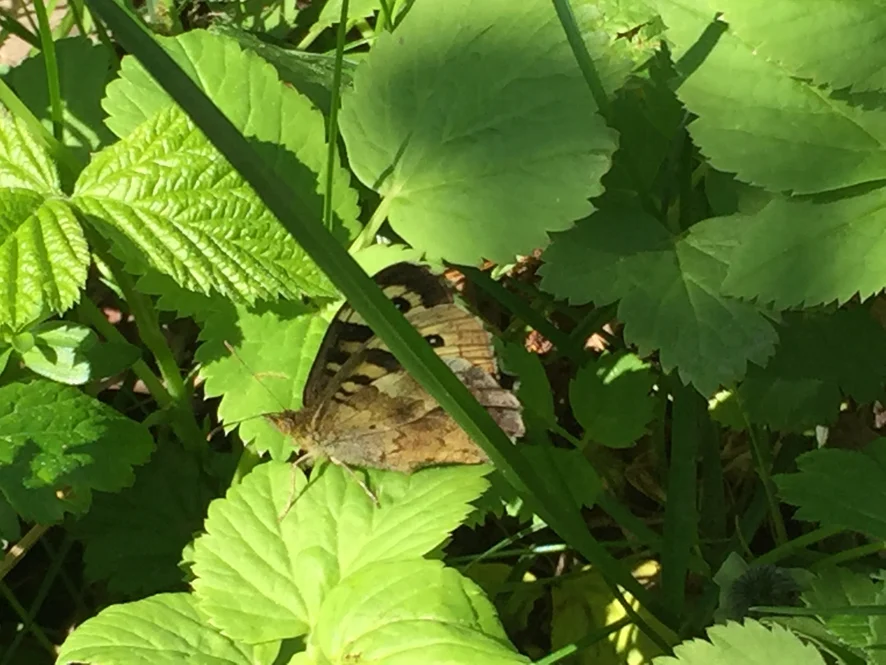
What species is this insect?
Pararge aegeria
